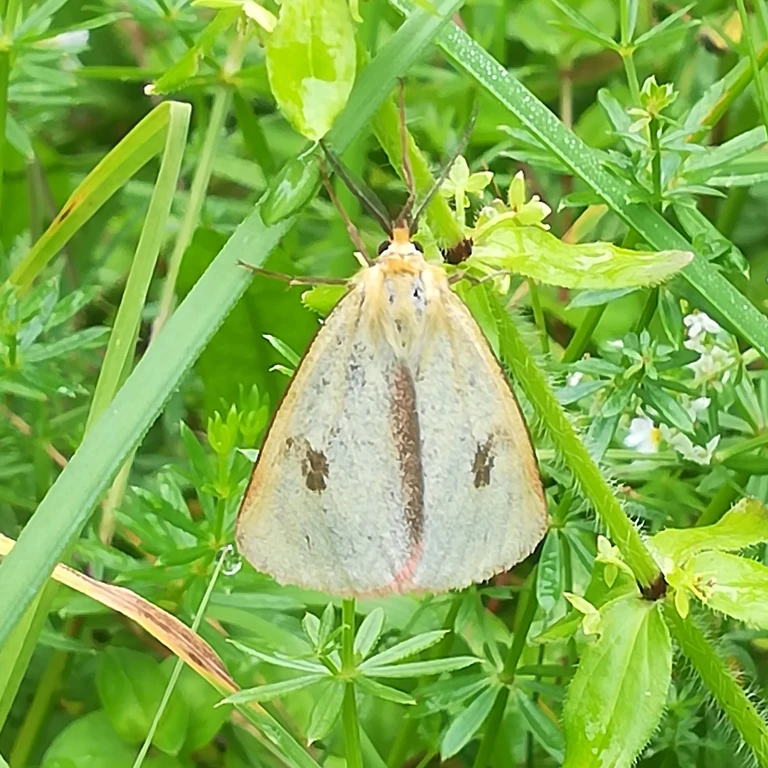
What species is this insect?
Diacrisia sannio
